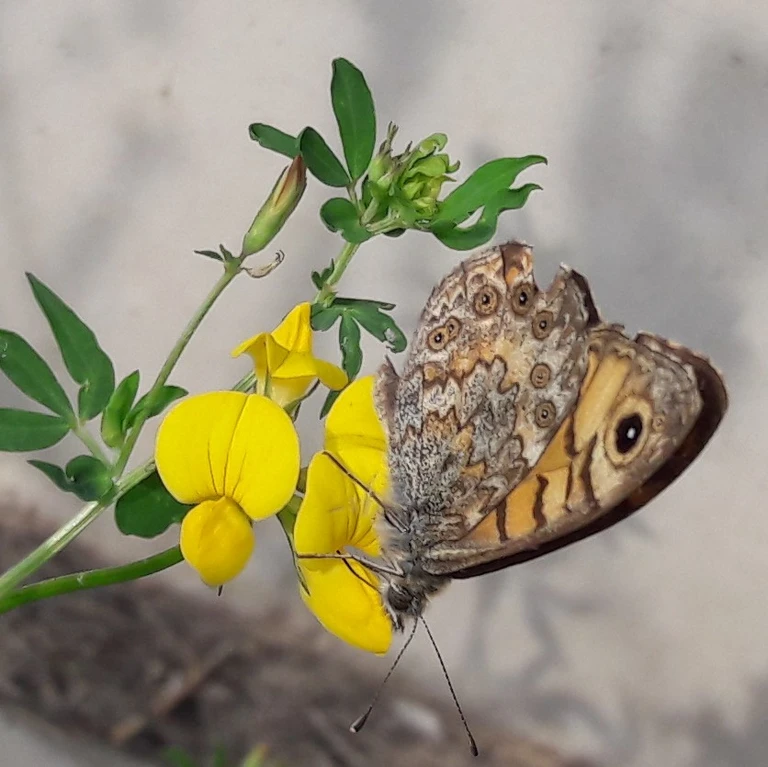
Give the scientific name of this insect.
Lasiommata megera (also Pararge megera)
